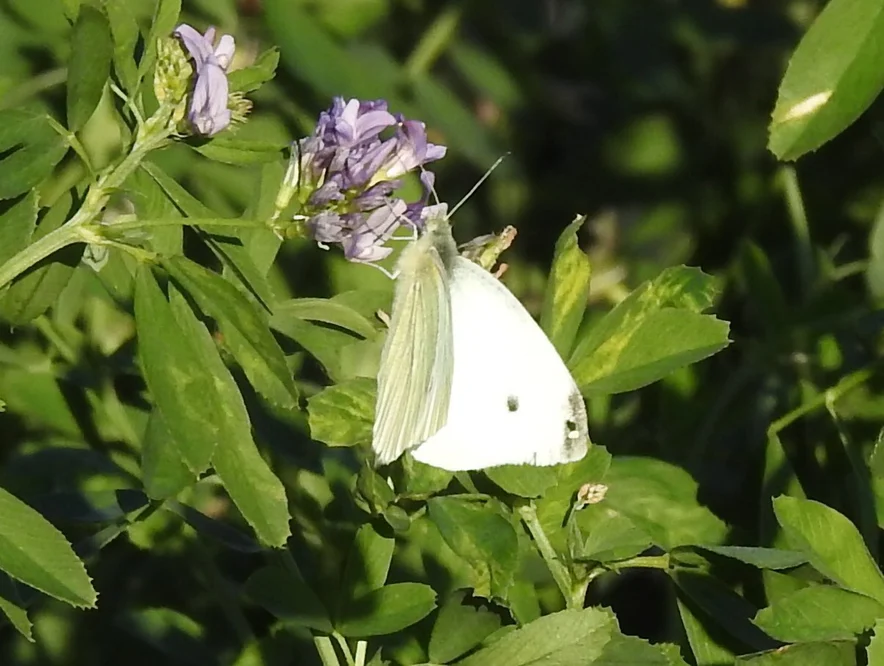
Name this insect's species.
Pieris rapae
